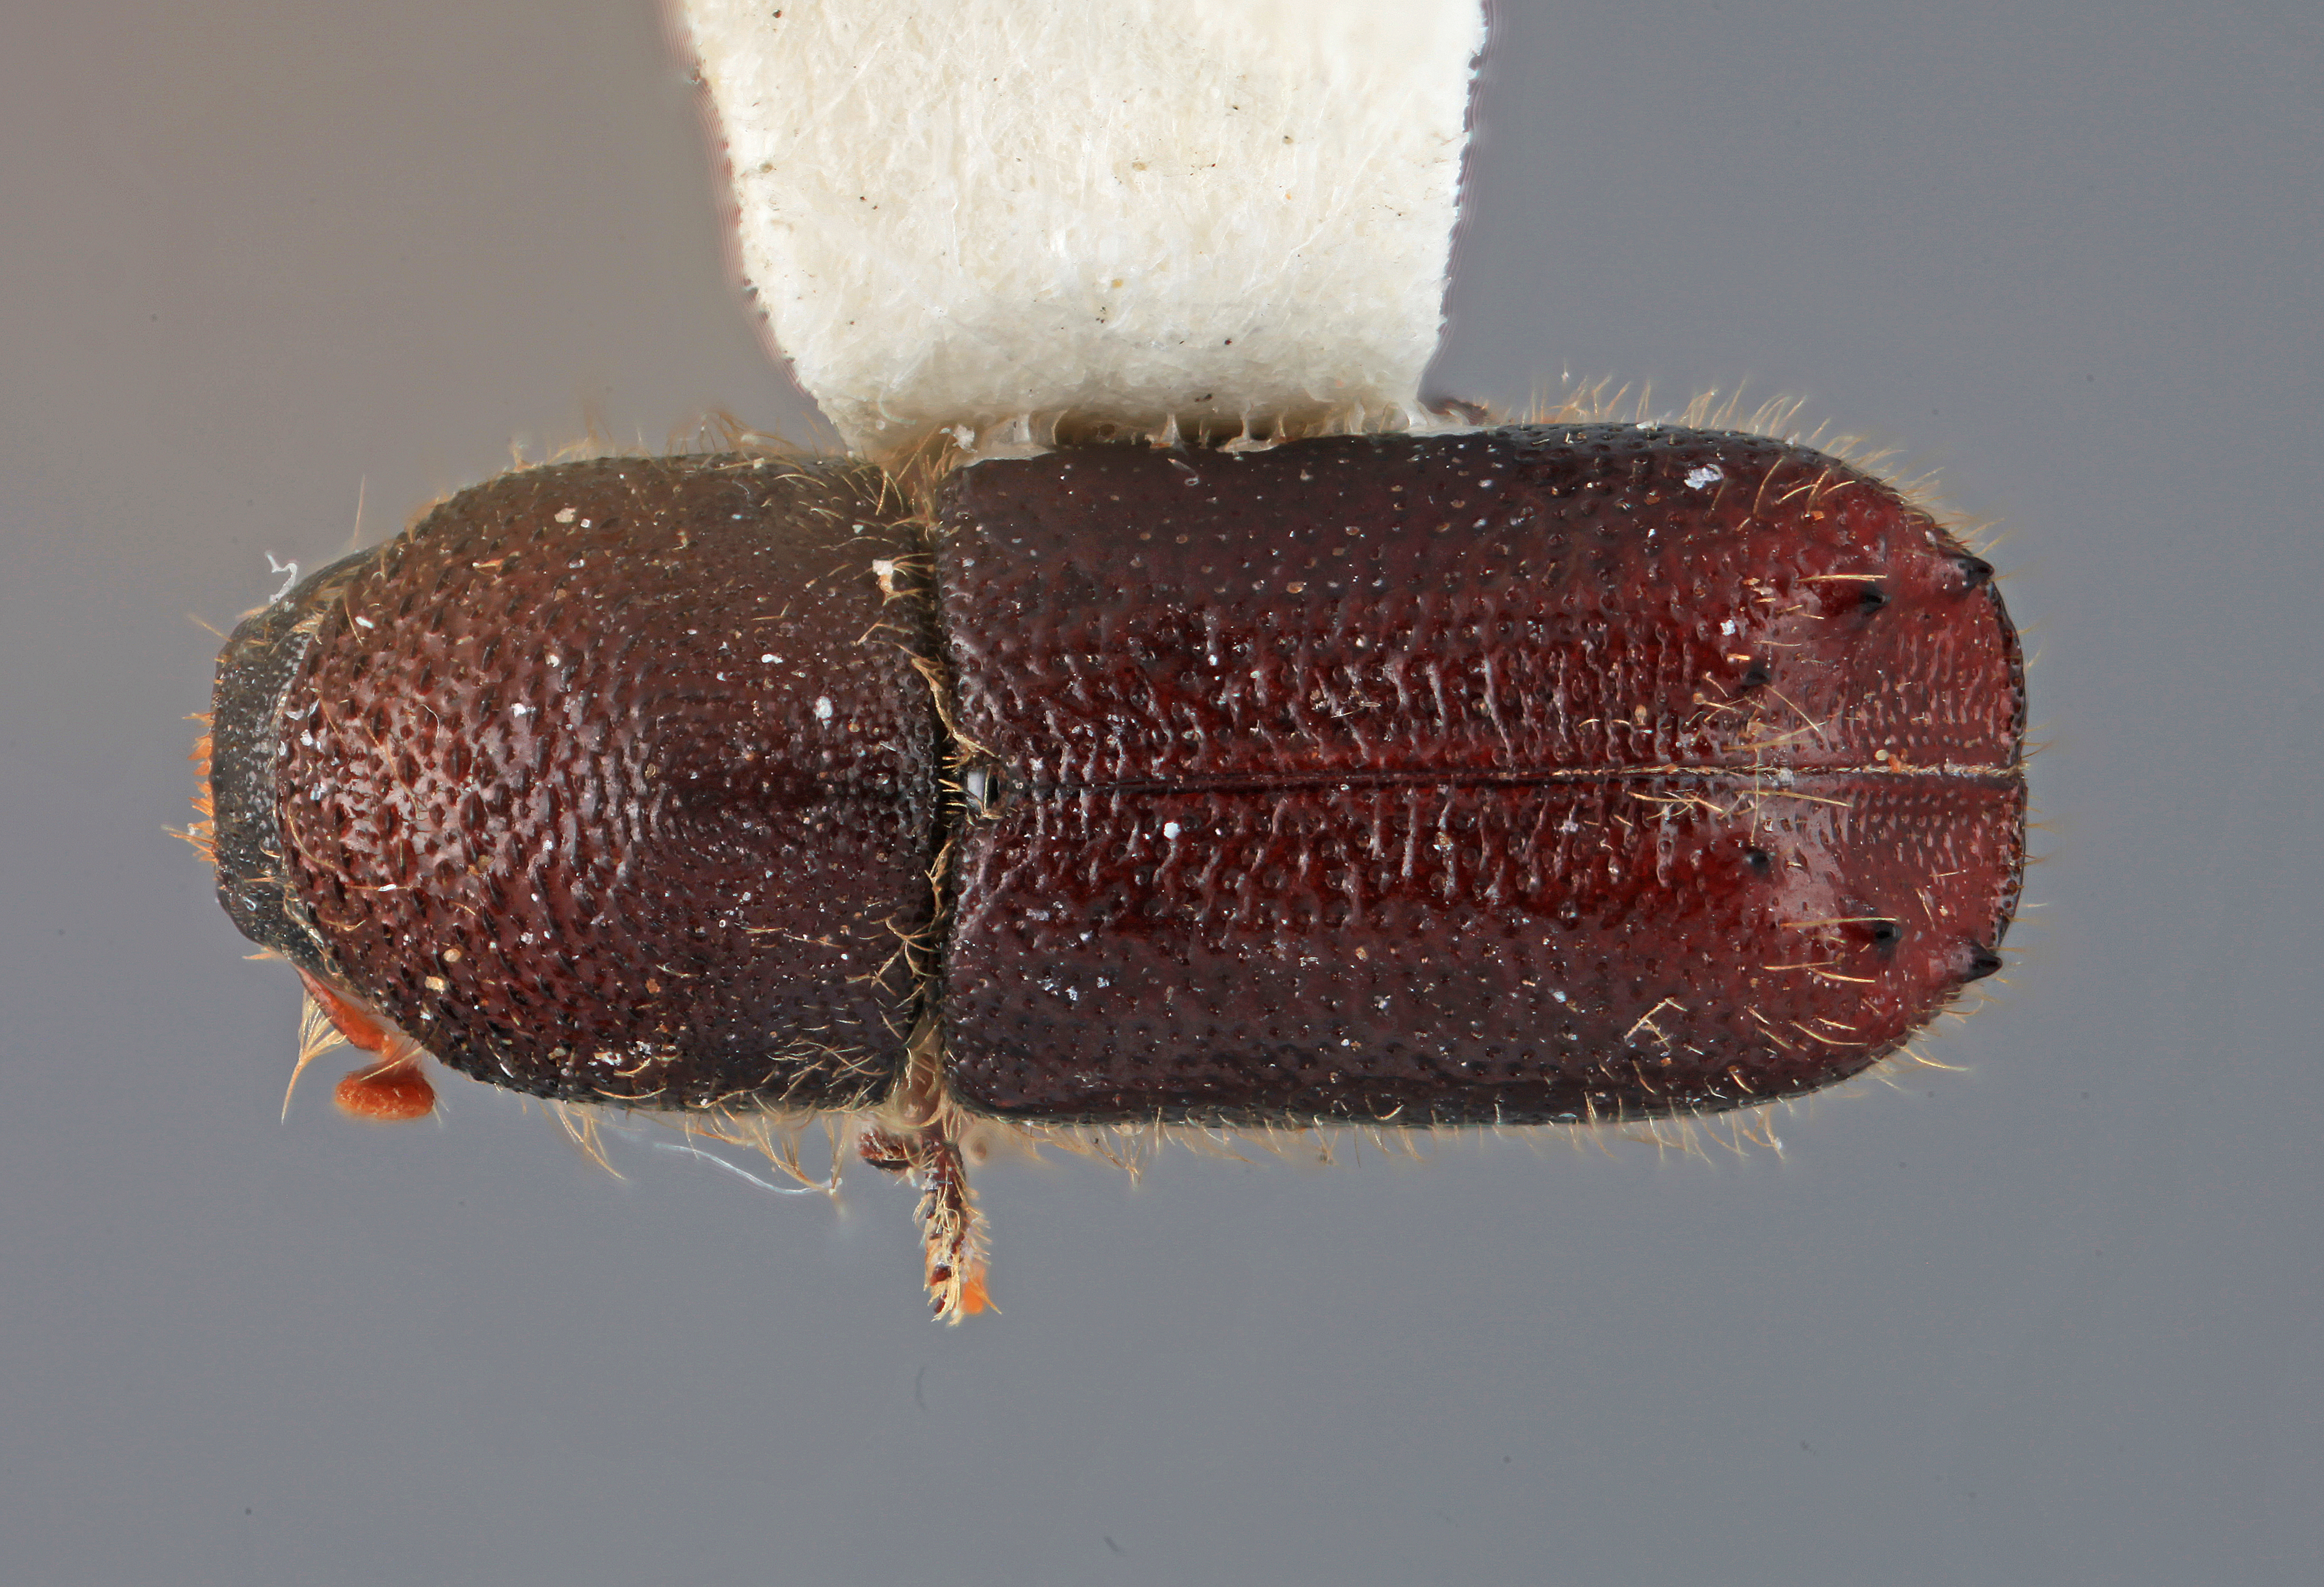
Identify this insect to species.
Ips orientalis
